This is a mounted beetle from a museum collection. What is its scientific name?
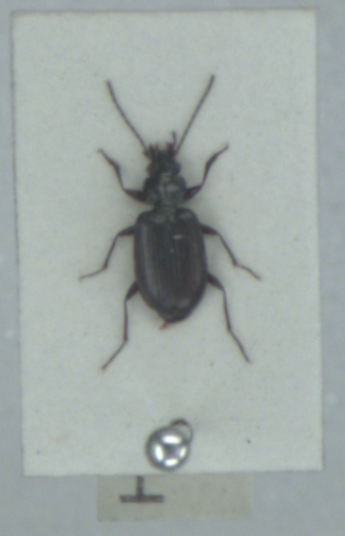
Bembidion prasinum
